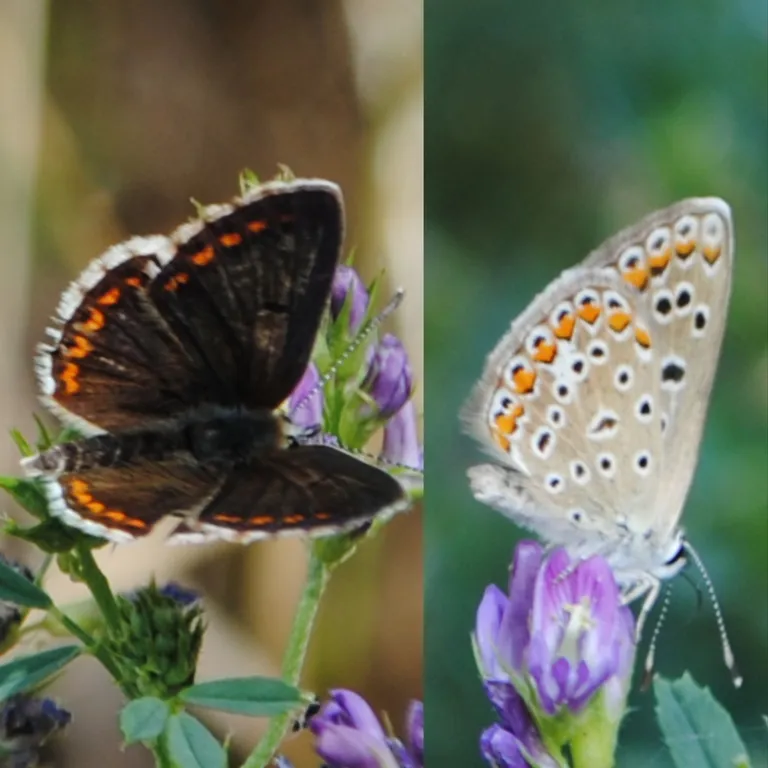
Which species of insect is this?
Polyommatus icarus
